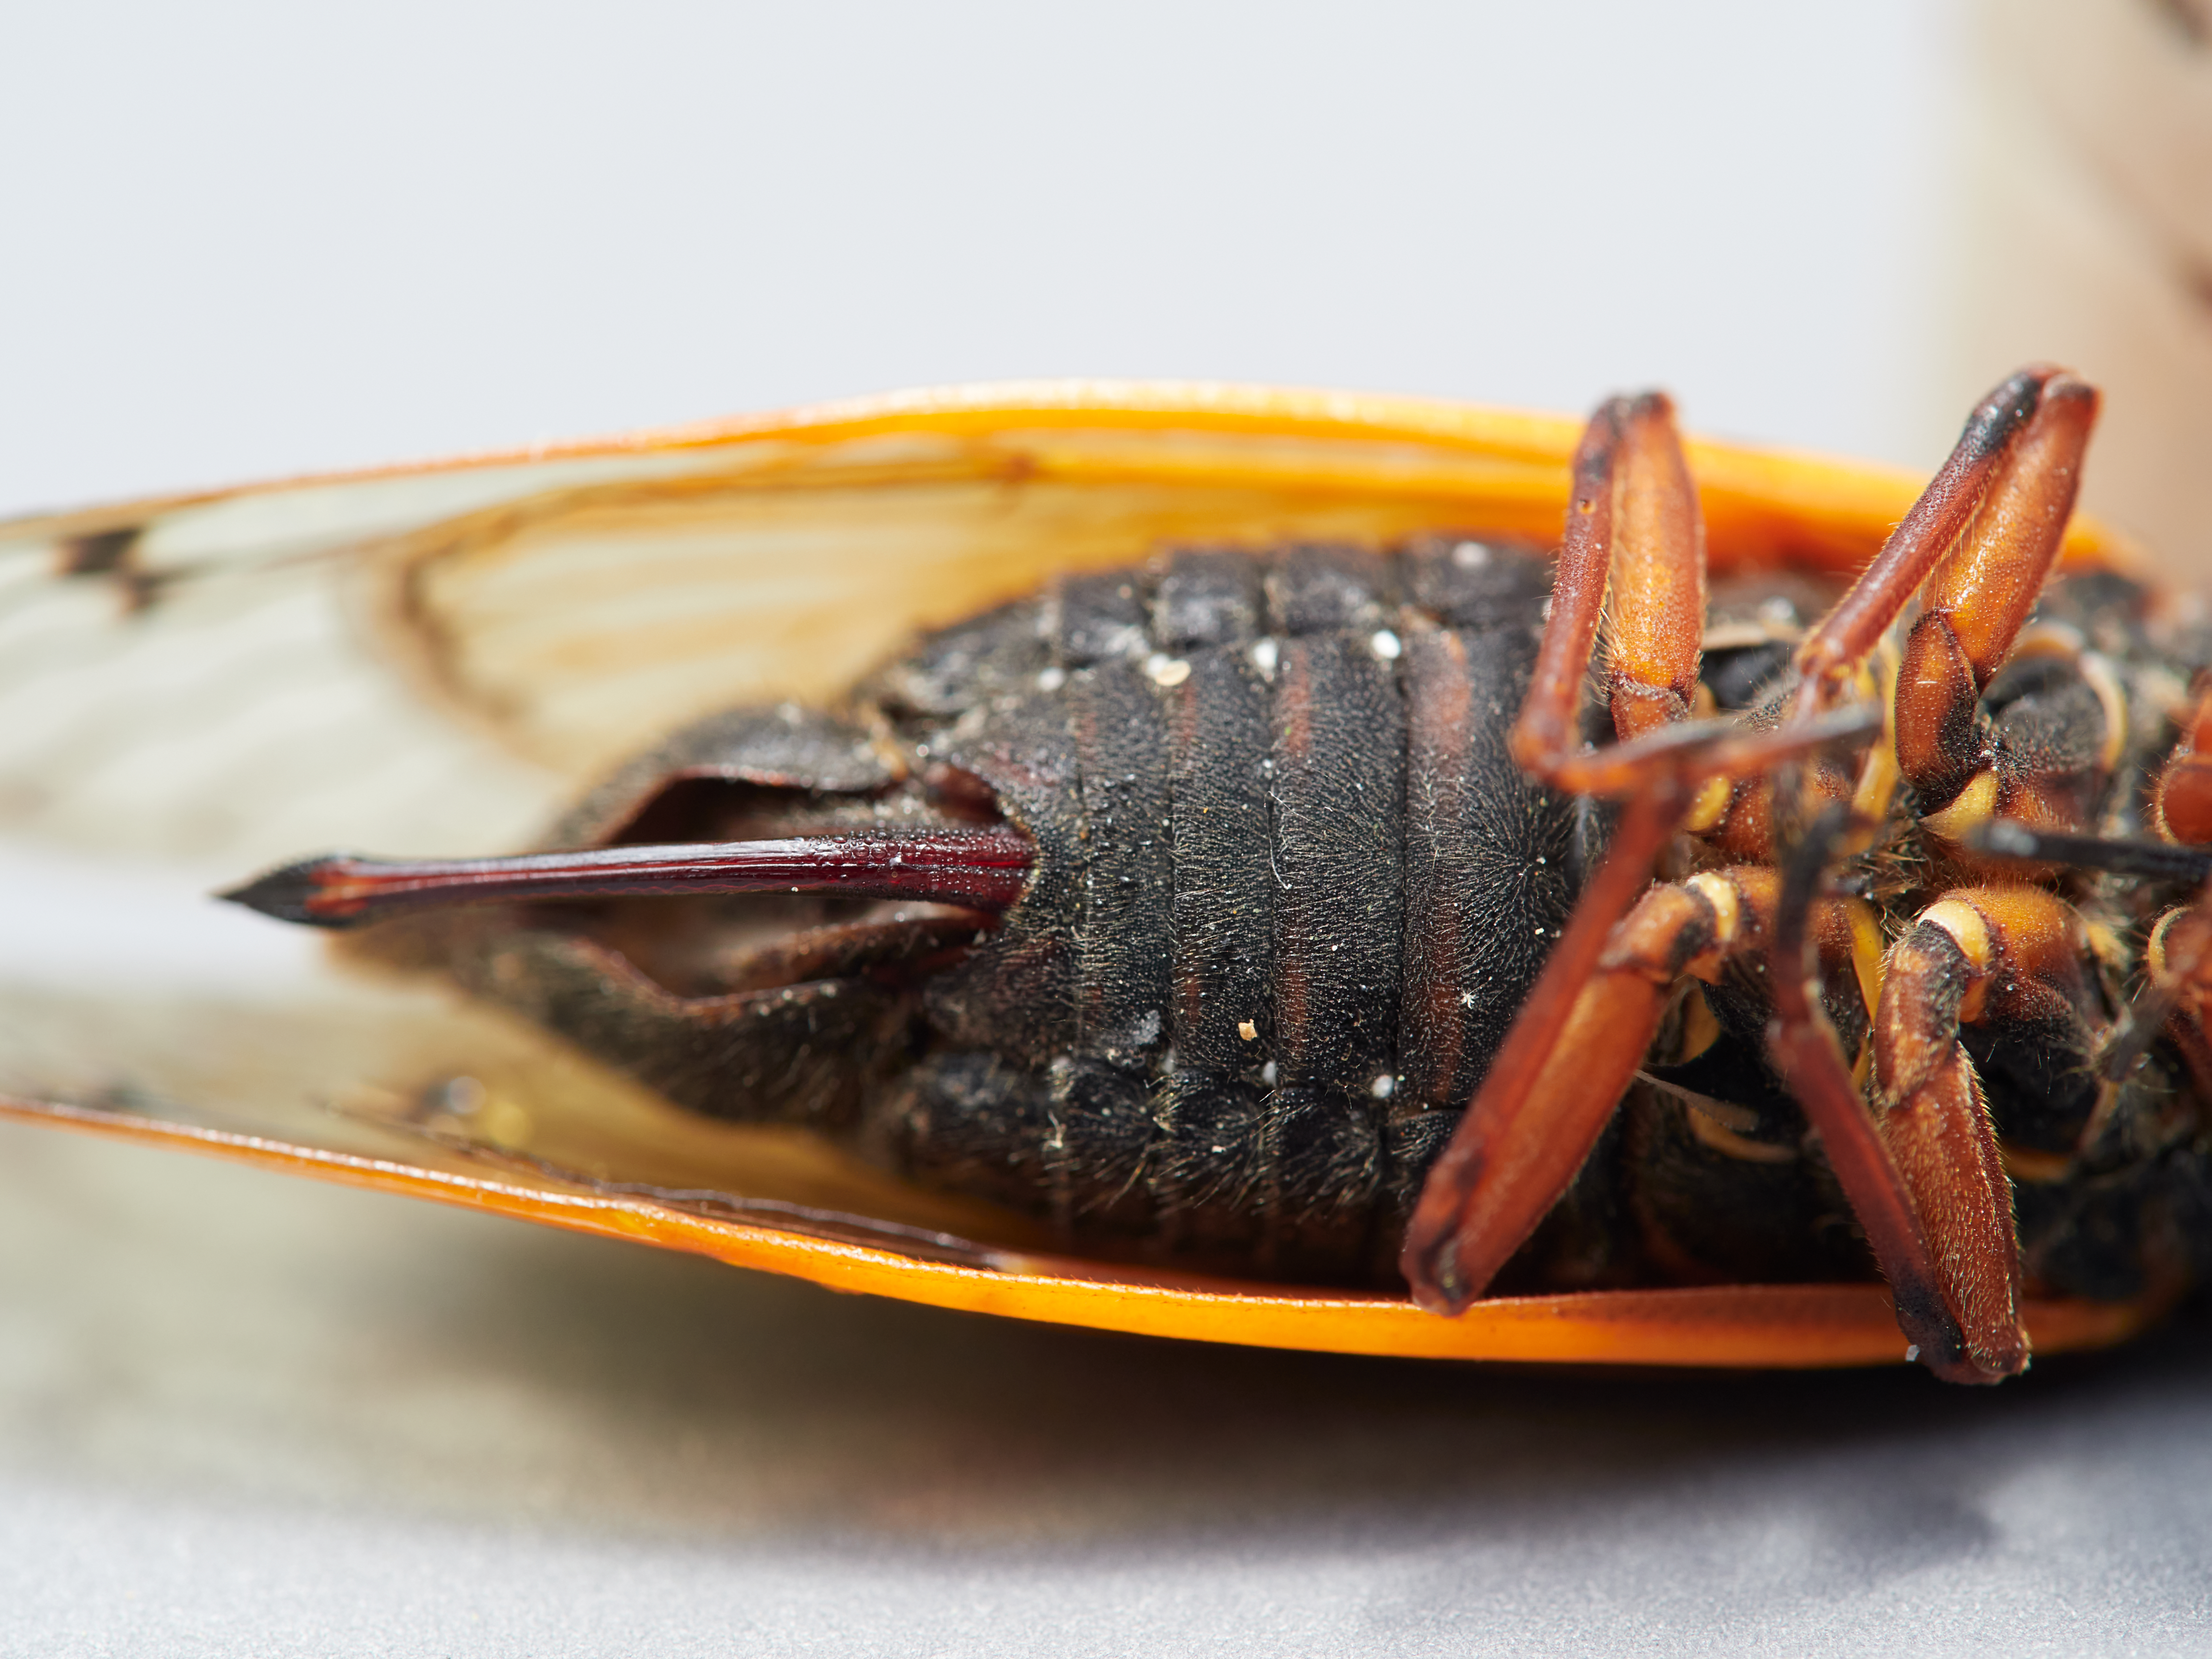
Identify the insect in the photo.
Magicicada cassinii
